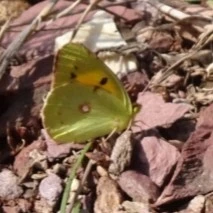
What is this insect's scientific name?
Colias croceus
